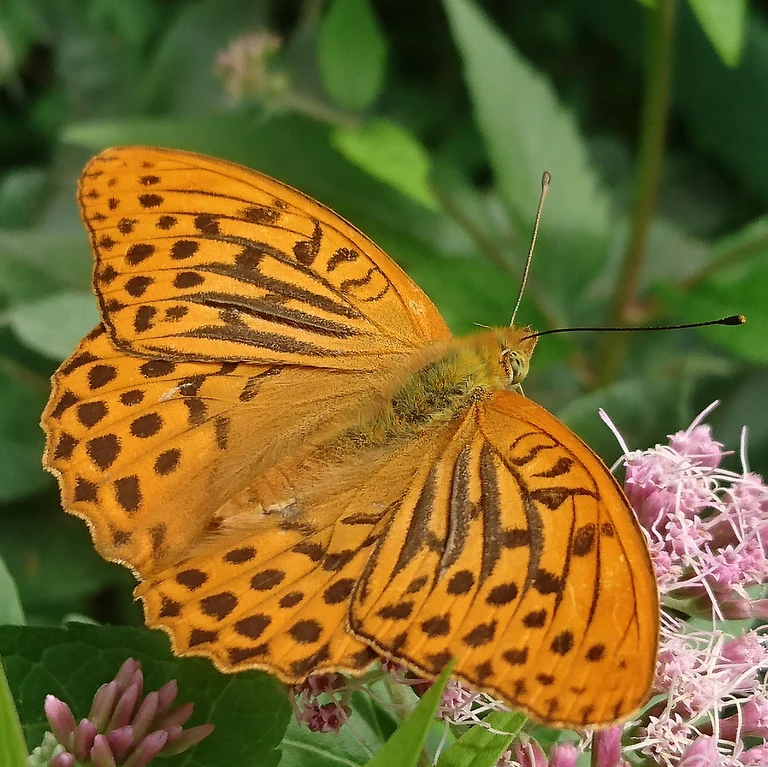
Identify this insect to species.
Argynnis paphia
